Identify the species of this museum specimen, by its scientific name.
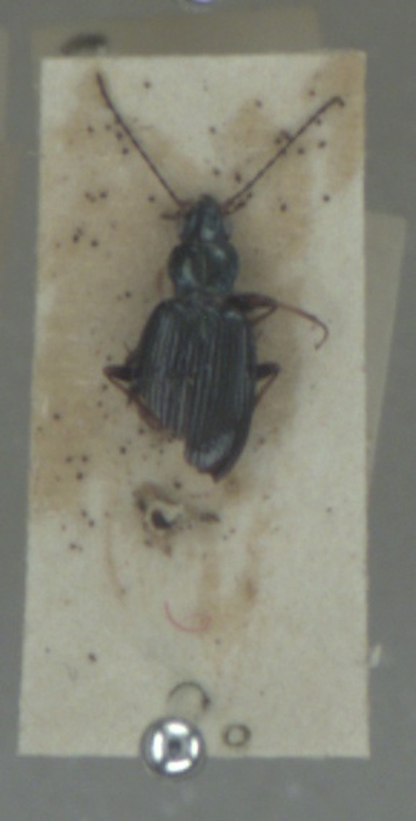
Bembidion tibiale
